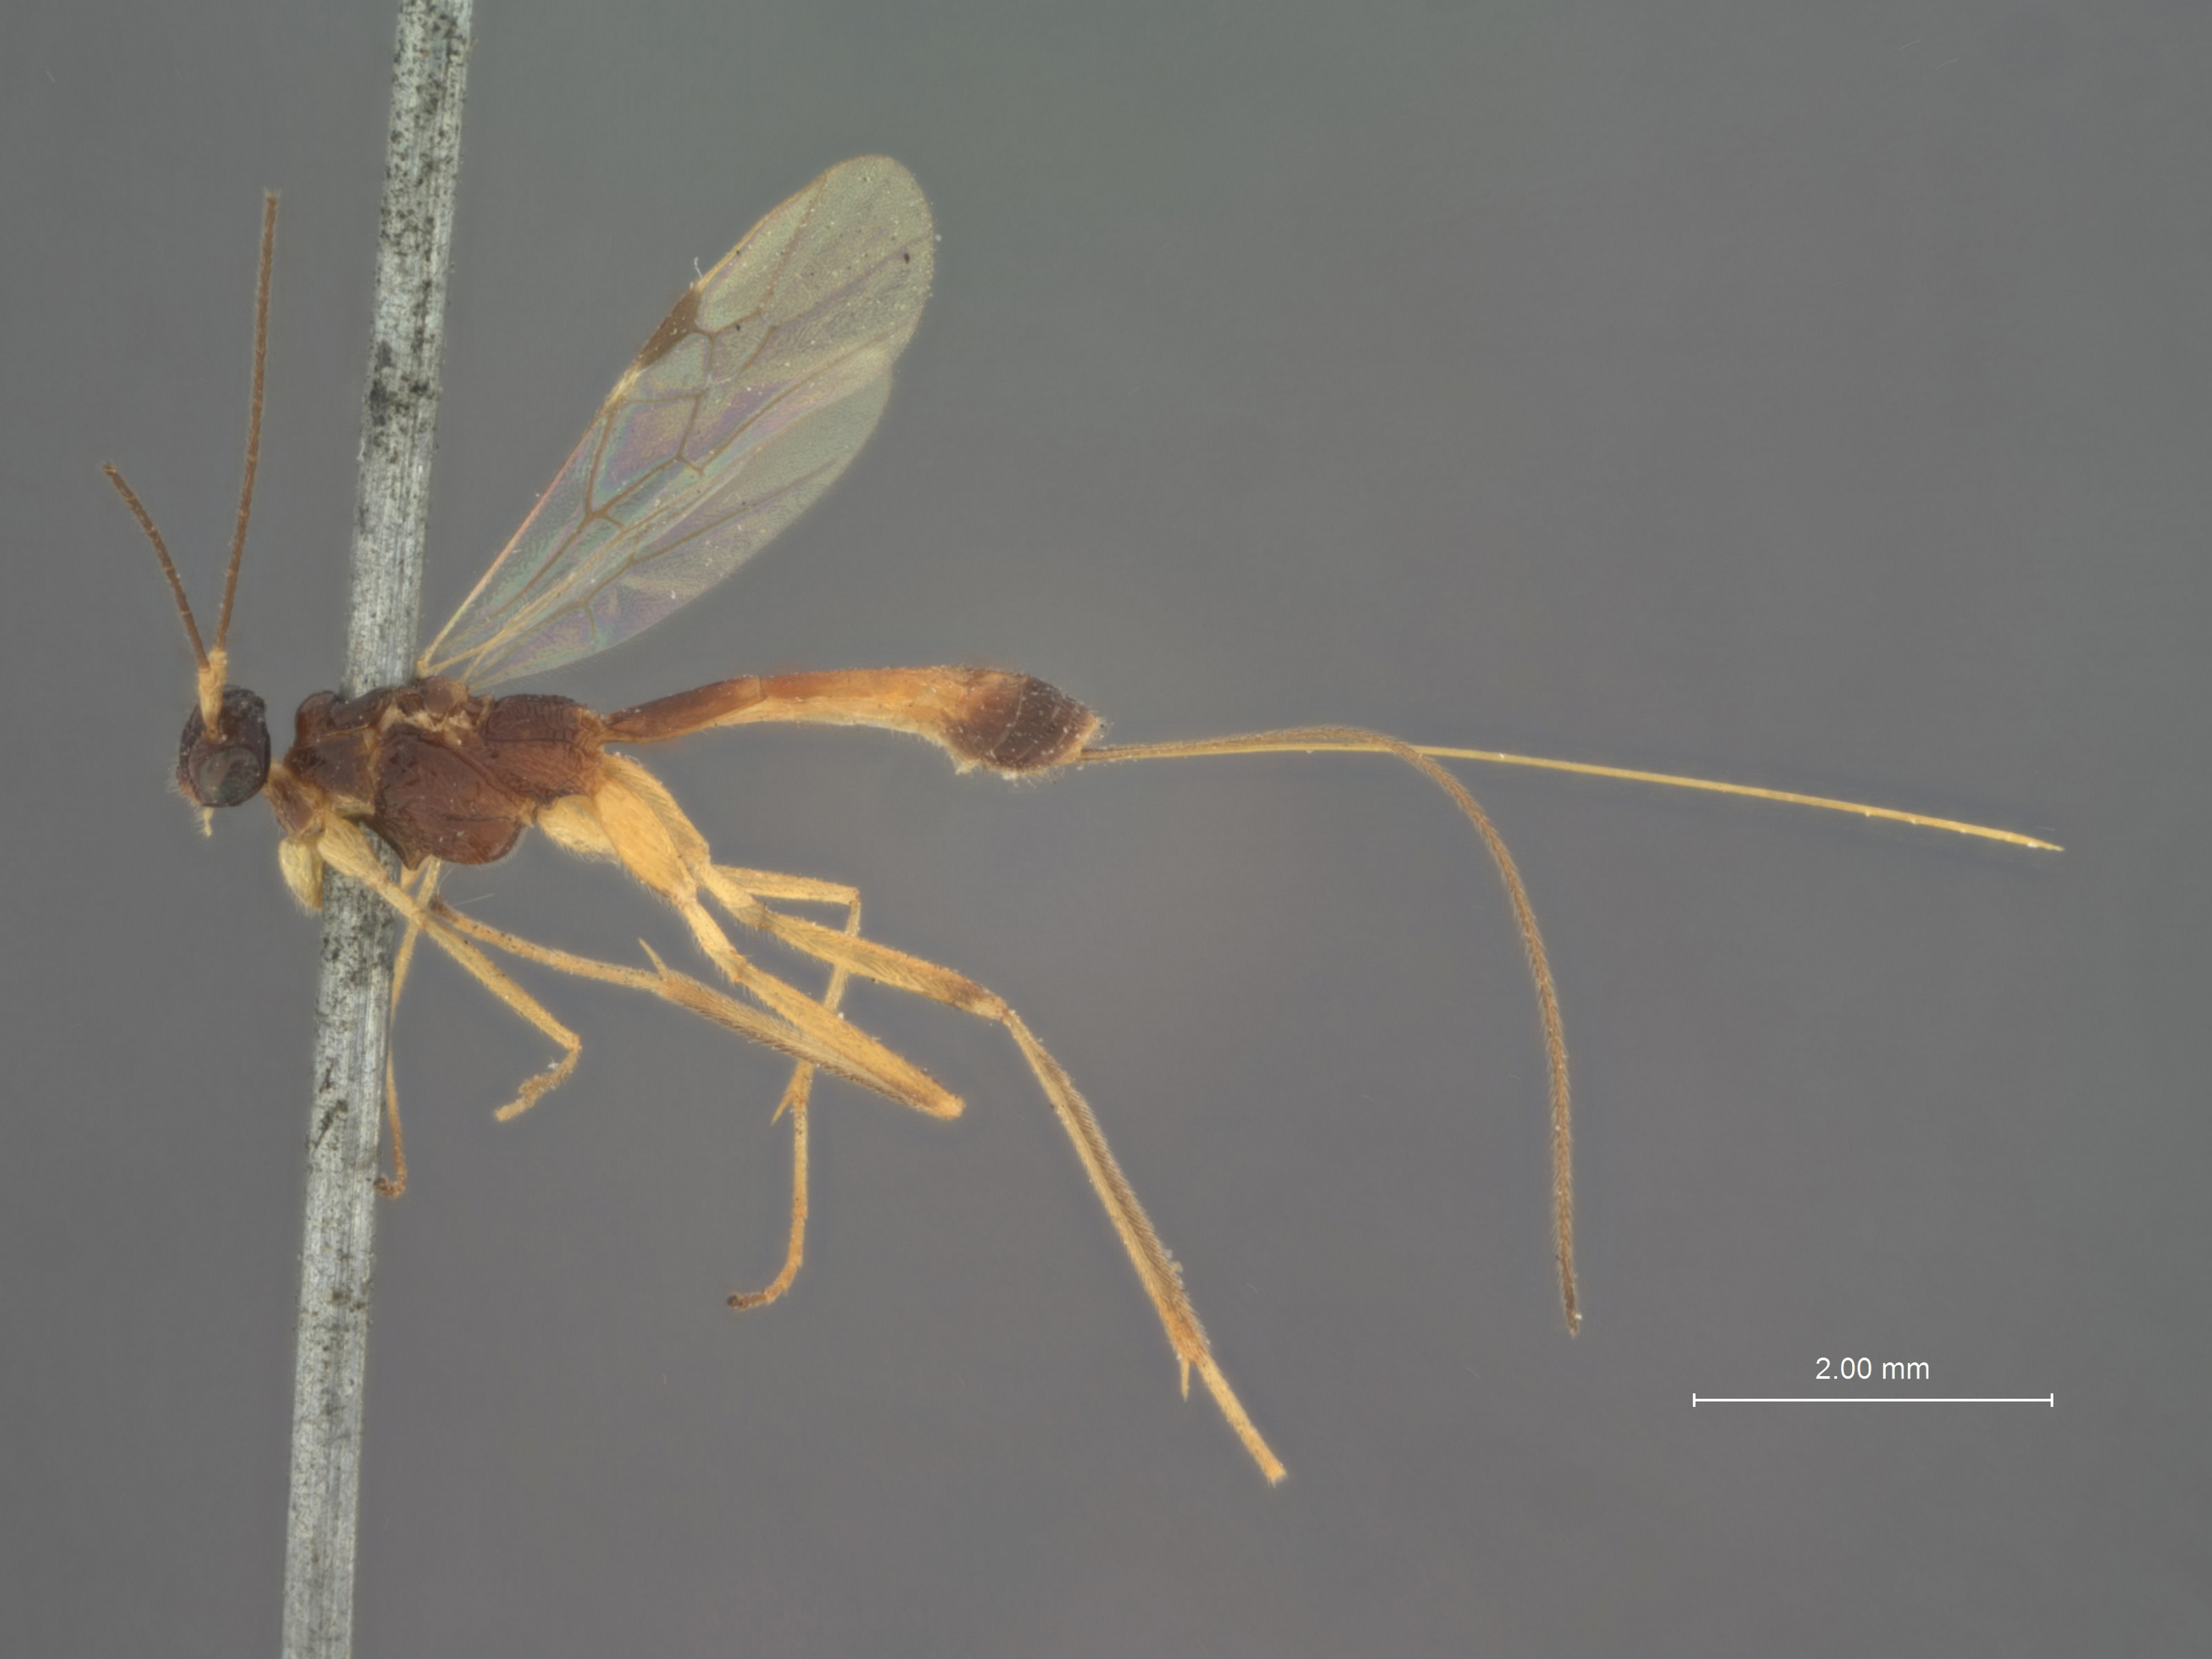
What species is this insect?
Macrocentrus pyraustae
